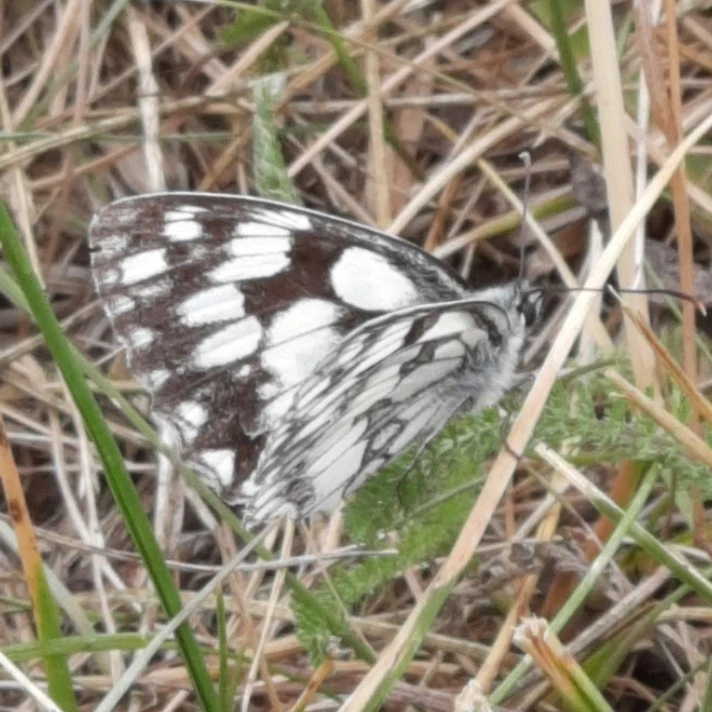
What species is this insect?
Melanargia galathea
